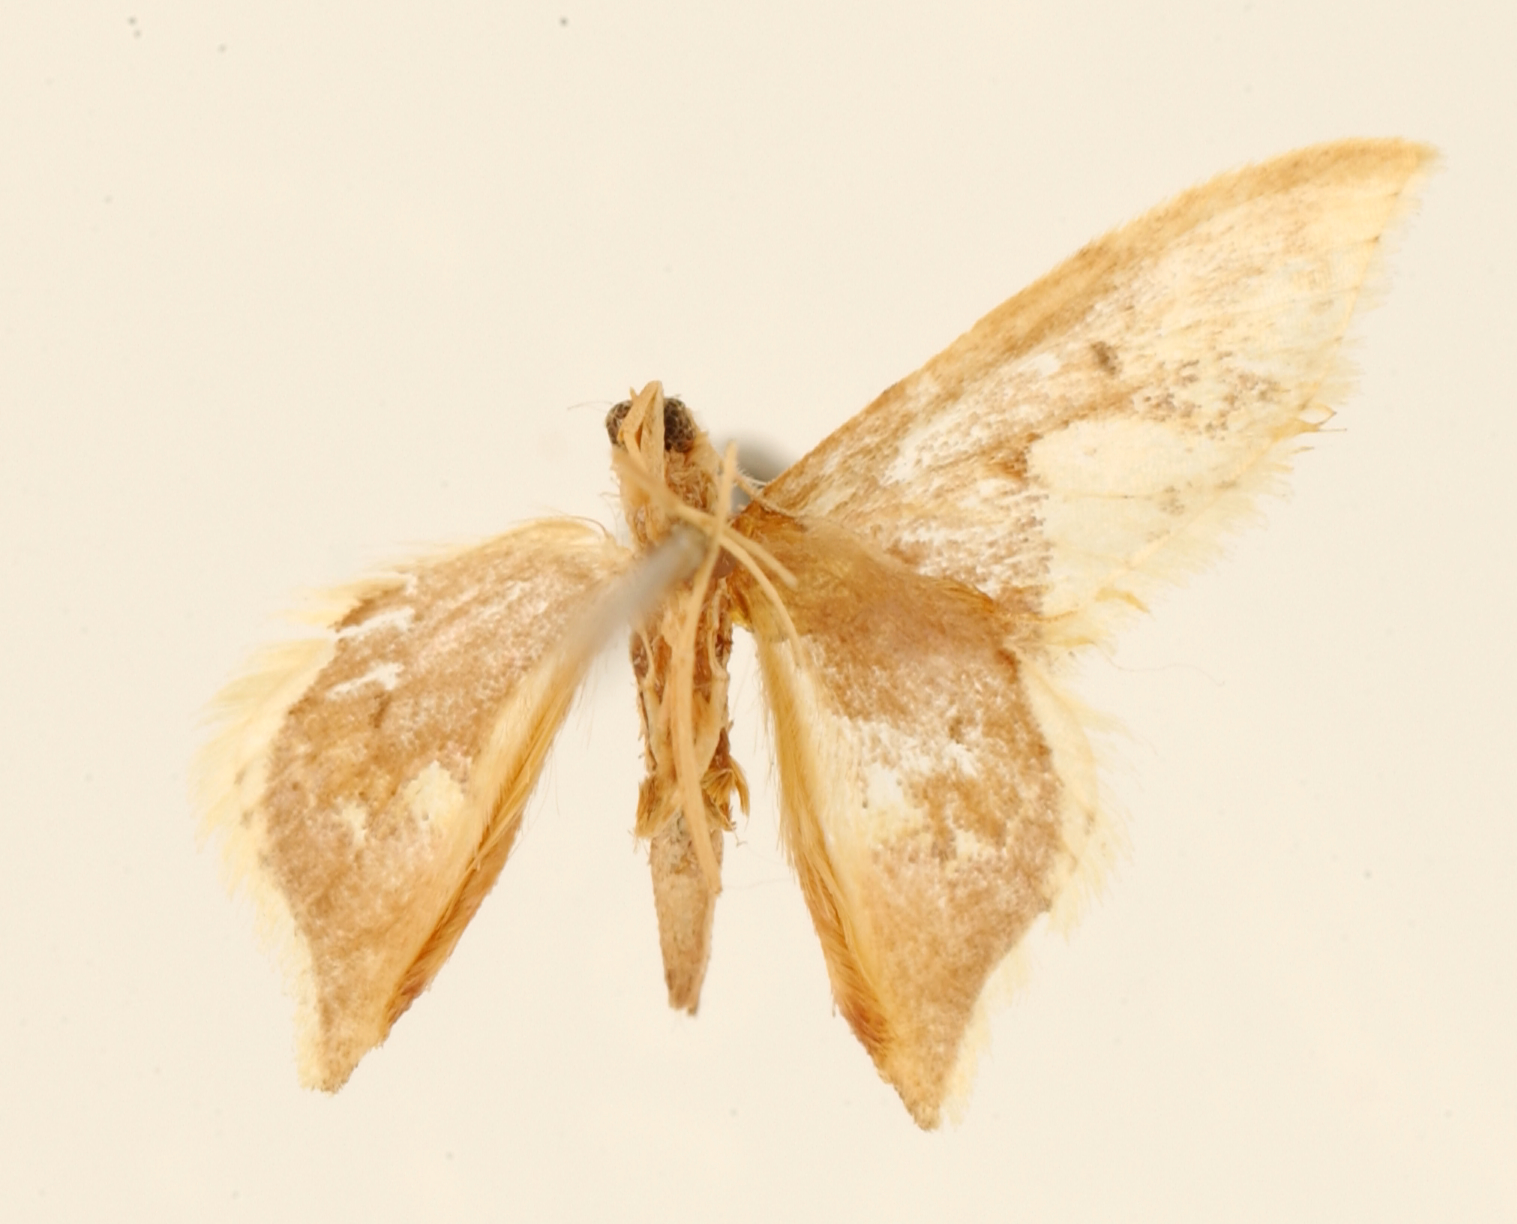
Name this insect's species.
Hyriogona flavicosta
